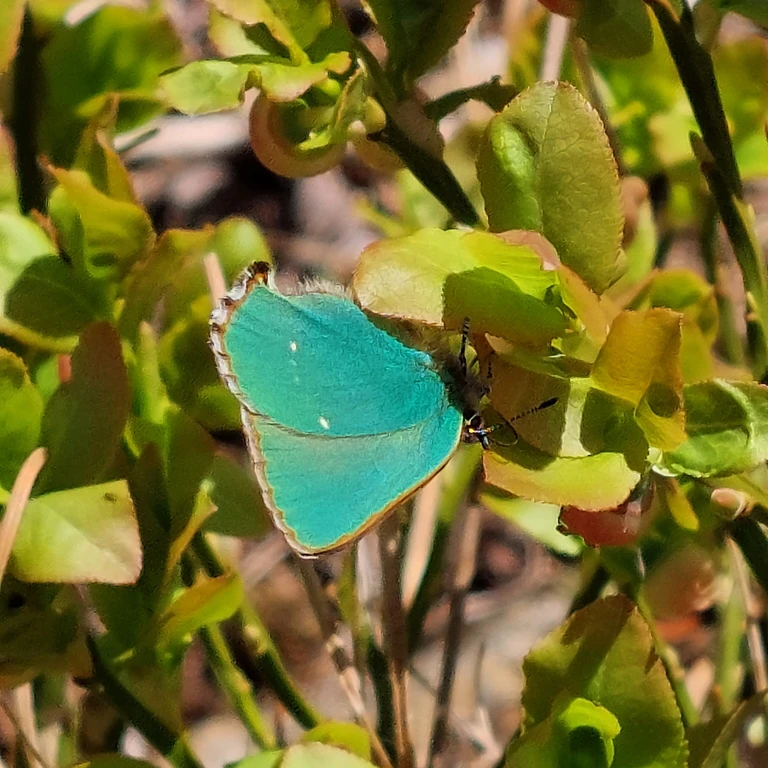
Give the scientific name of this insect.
Callophrys rubi
